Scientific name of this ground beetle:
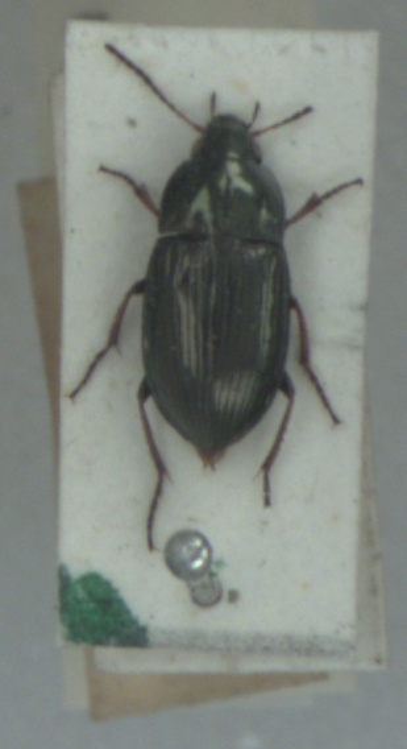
Amara plebeja
